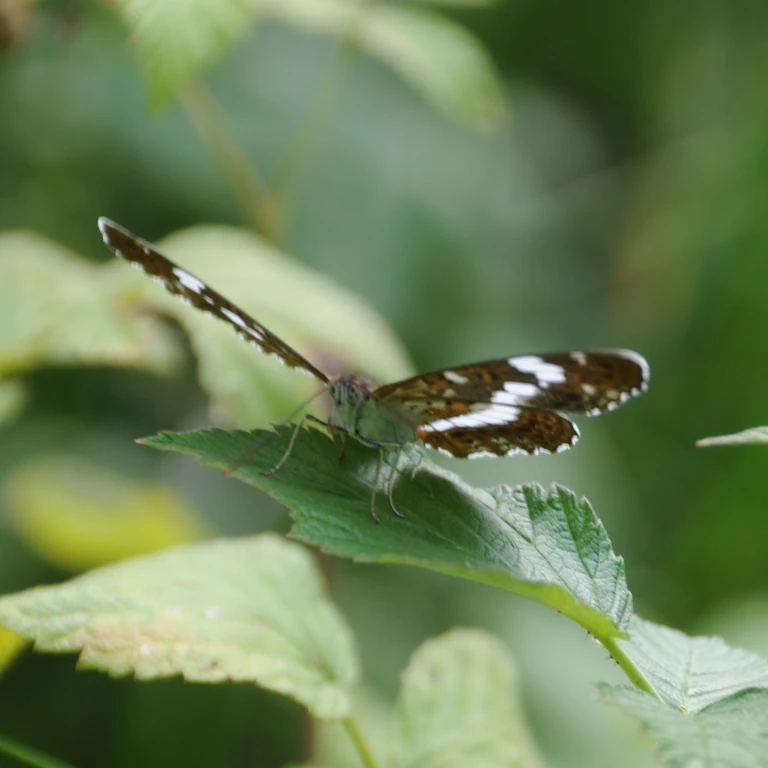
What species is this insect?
Limenitis camilla (also Ladoga camilla)
